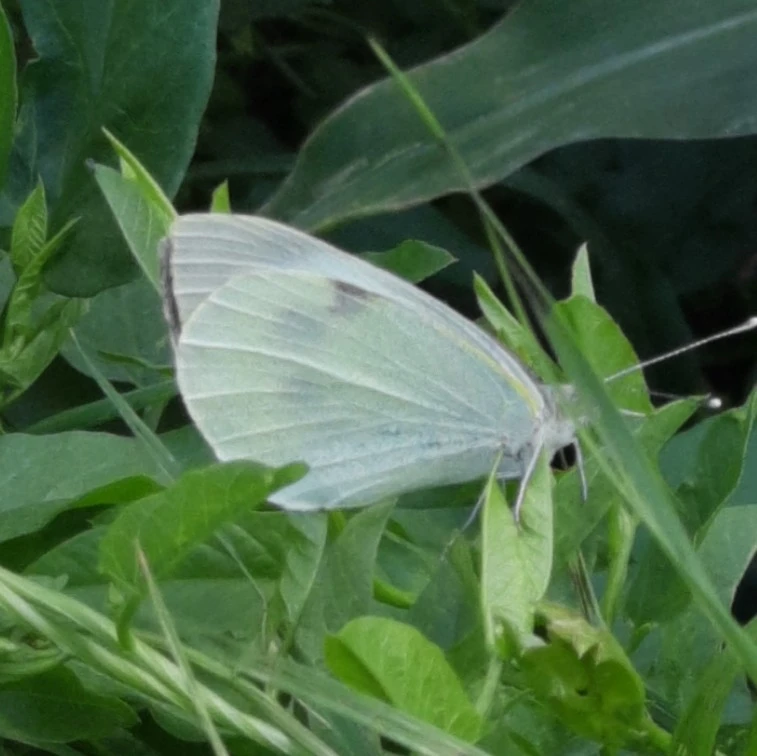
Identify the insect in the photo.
Pieris brassicae
